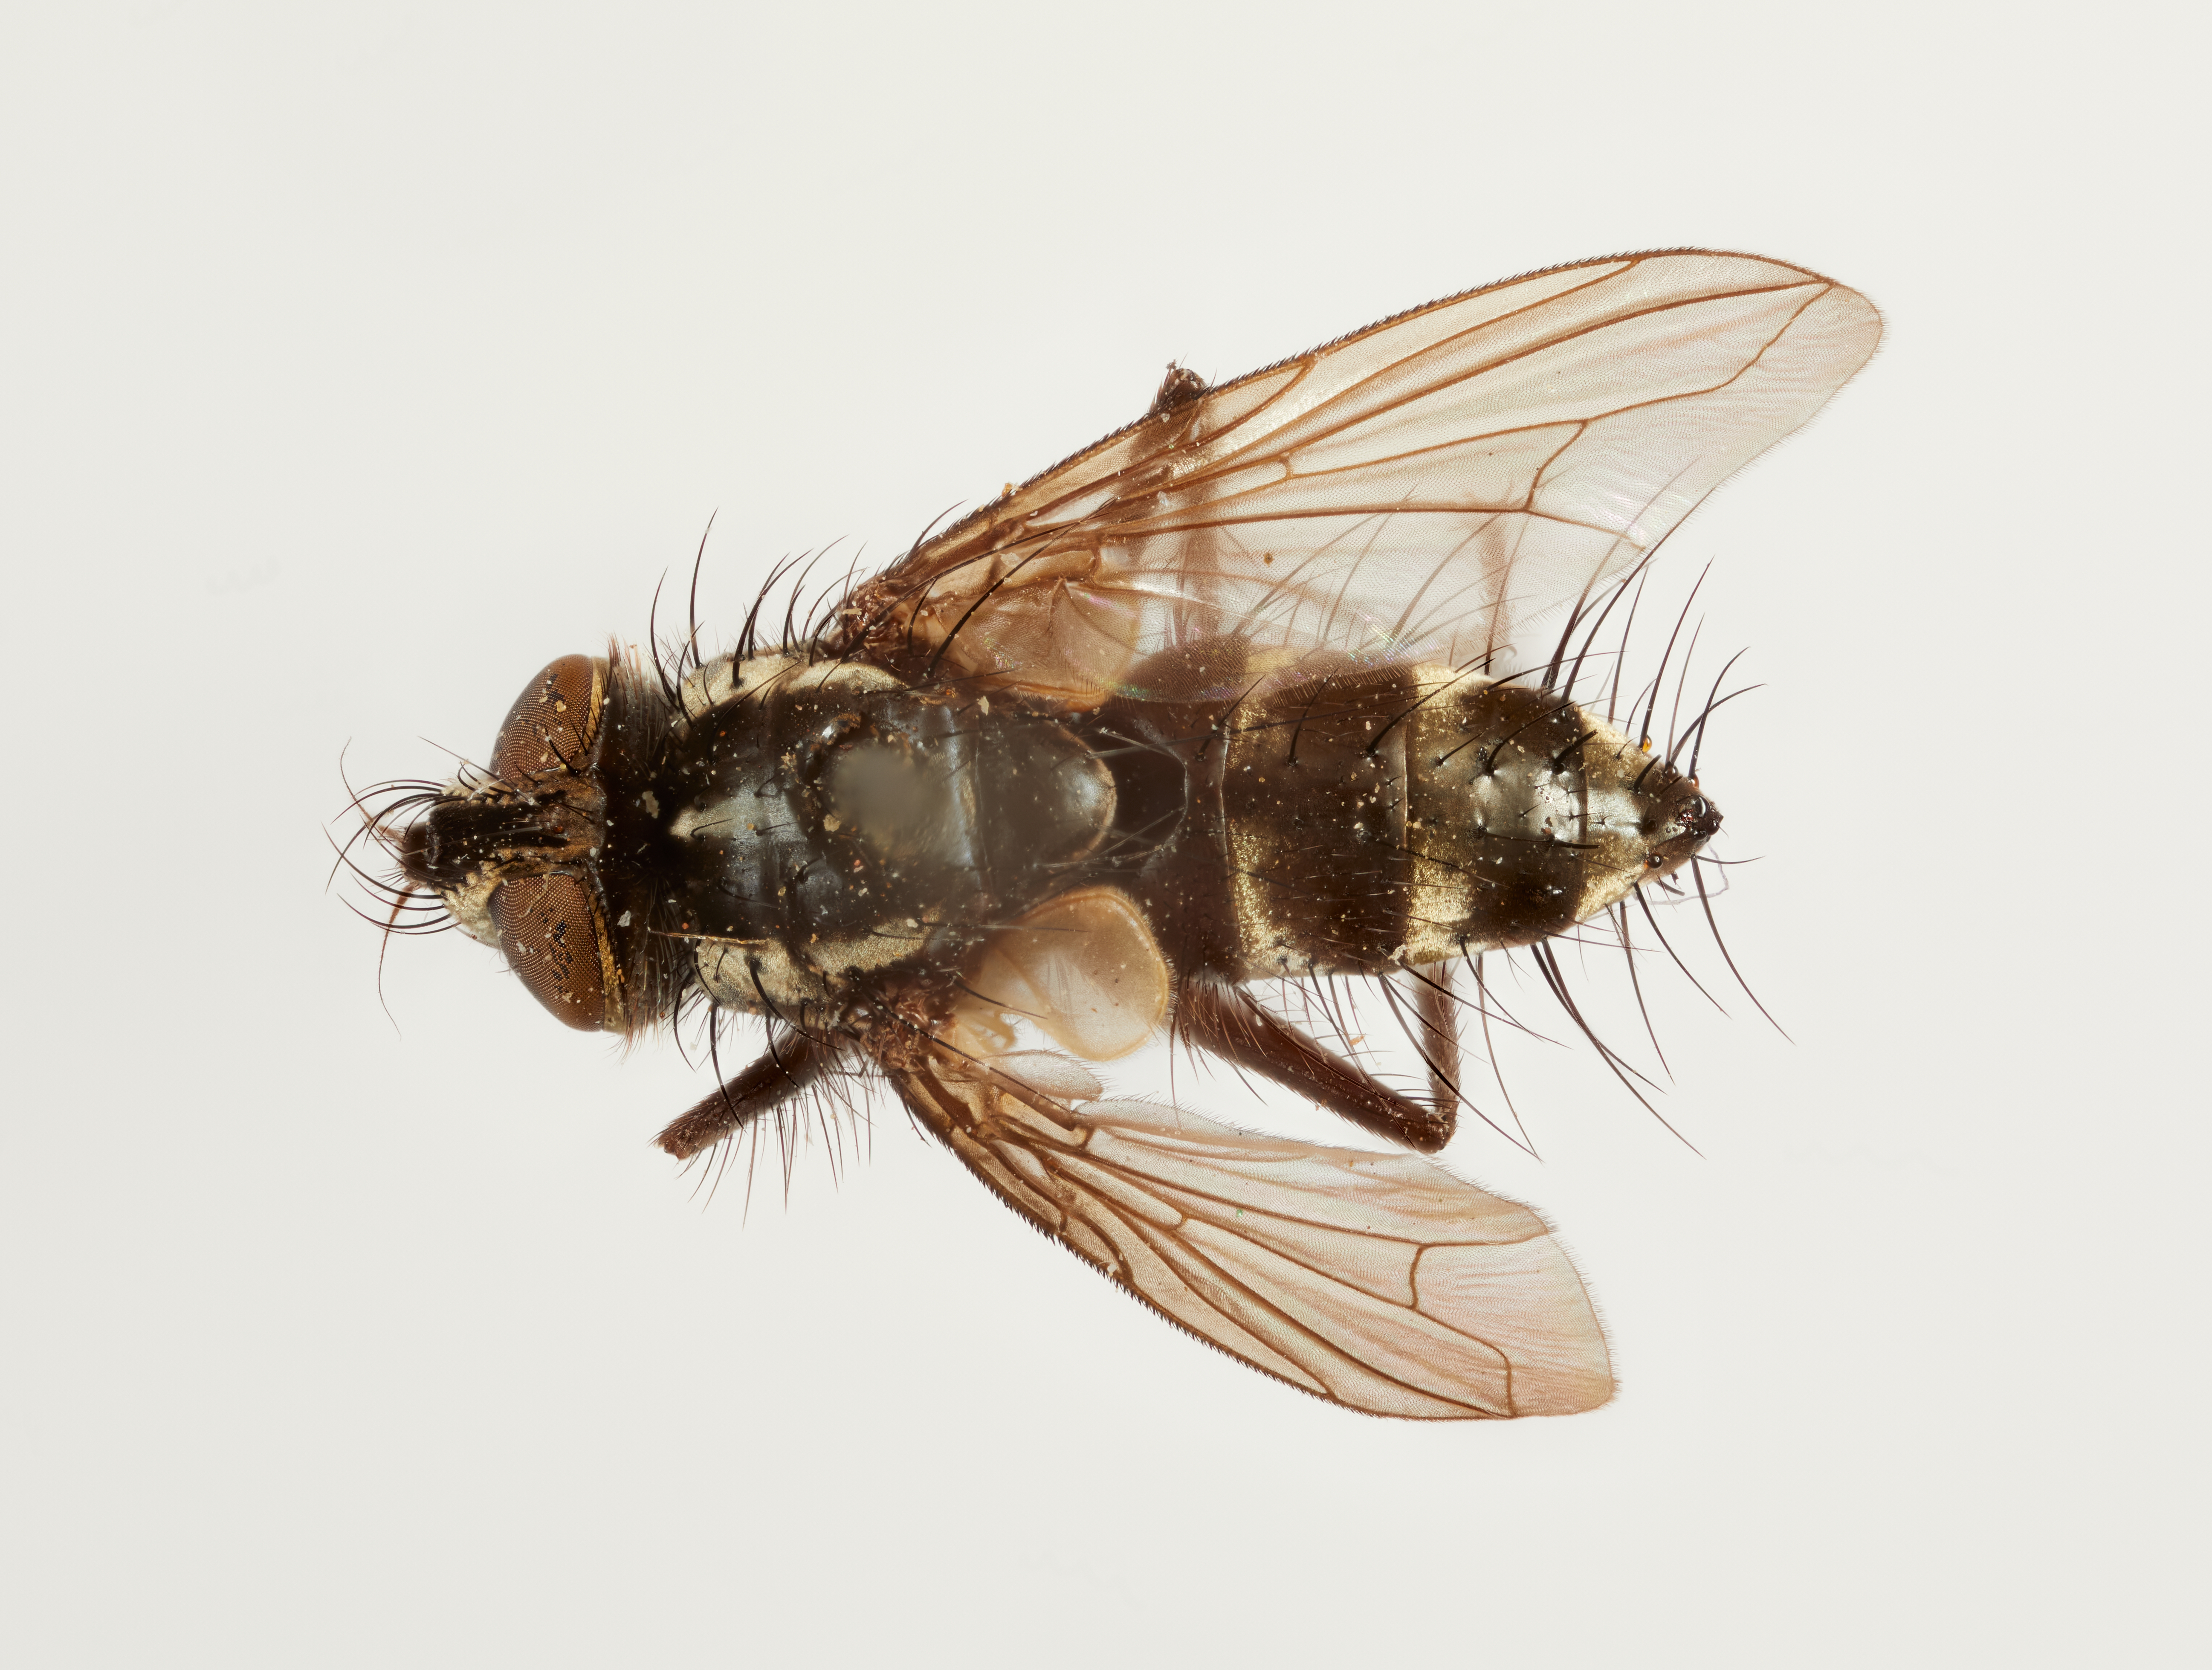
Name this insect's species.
Acemeigenia inca
